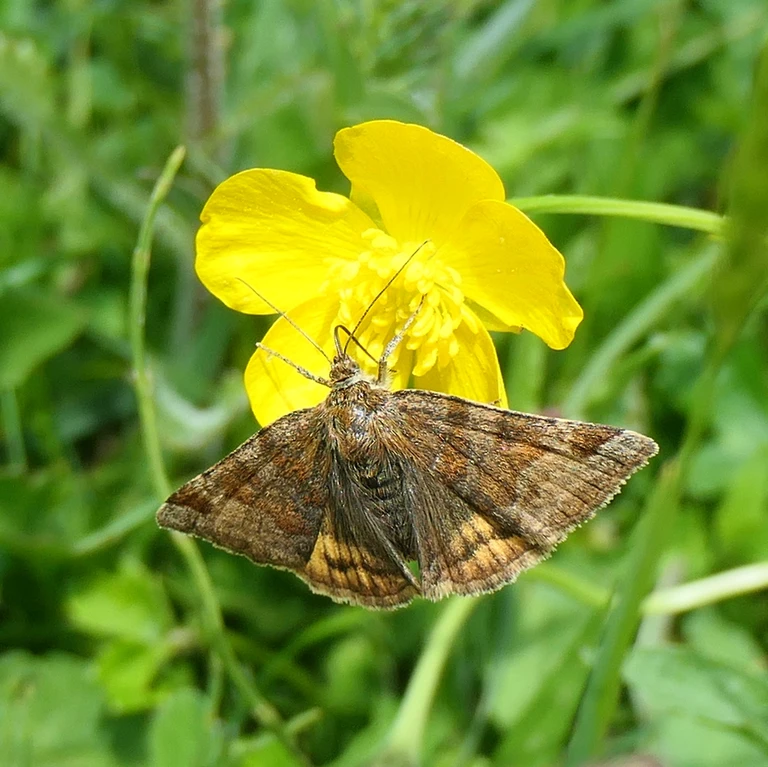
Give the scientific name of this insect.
Euclidia glyphica
